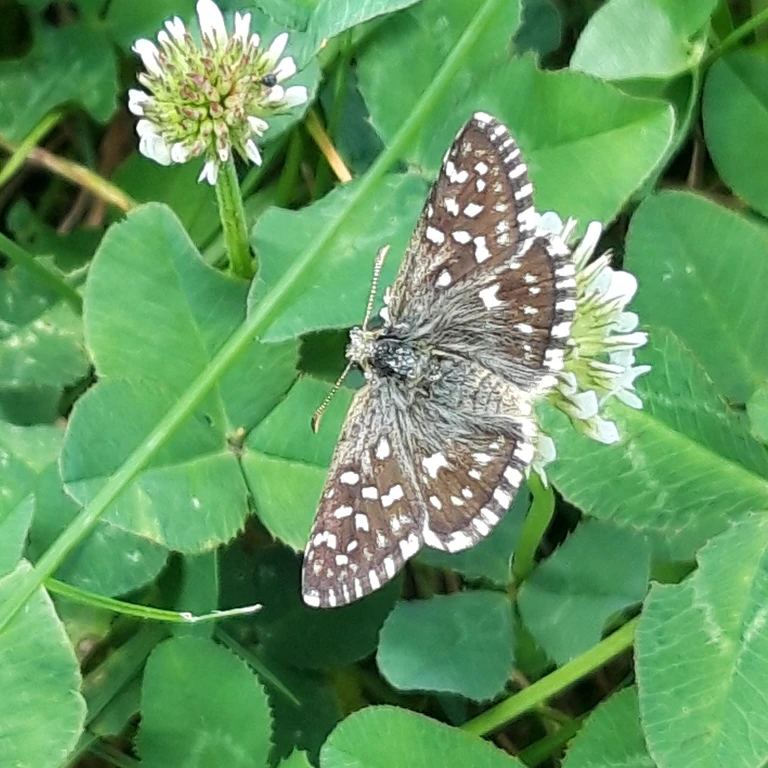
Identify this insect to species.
Pyrgus malvae
